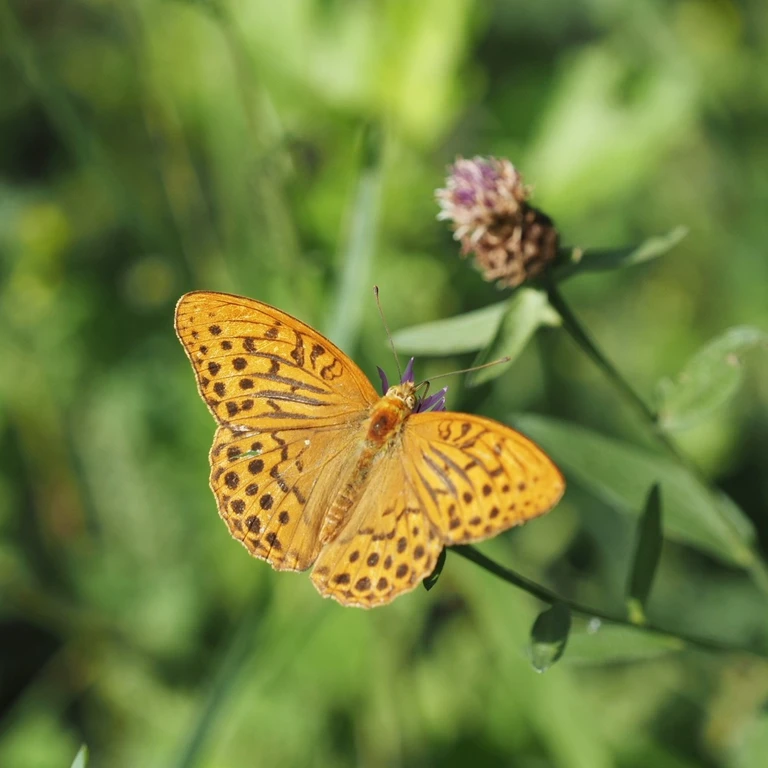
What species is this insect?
Argynnis paphia
